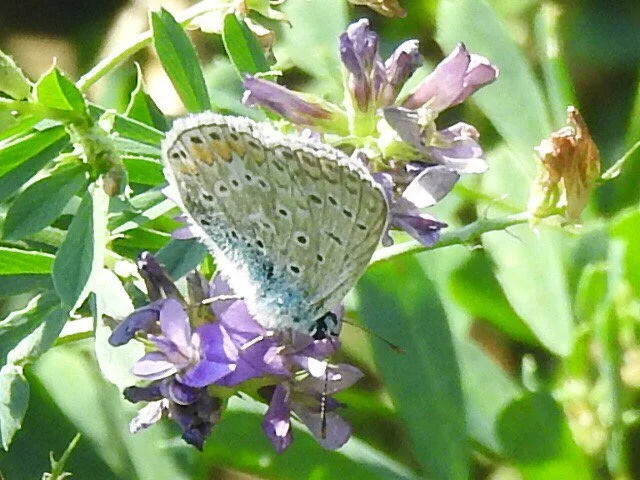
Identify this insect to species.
Polyommatus icarus
